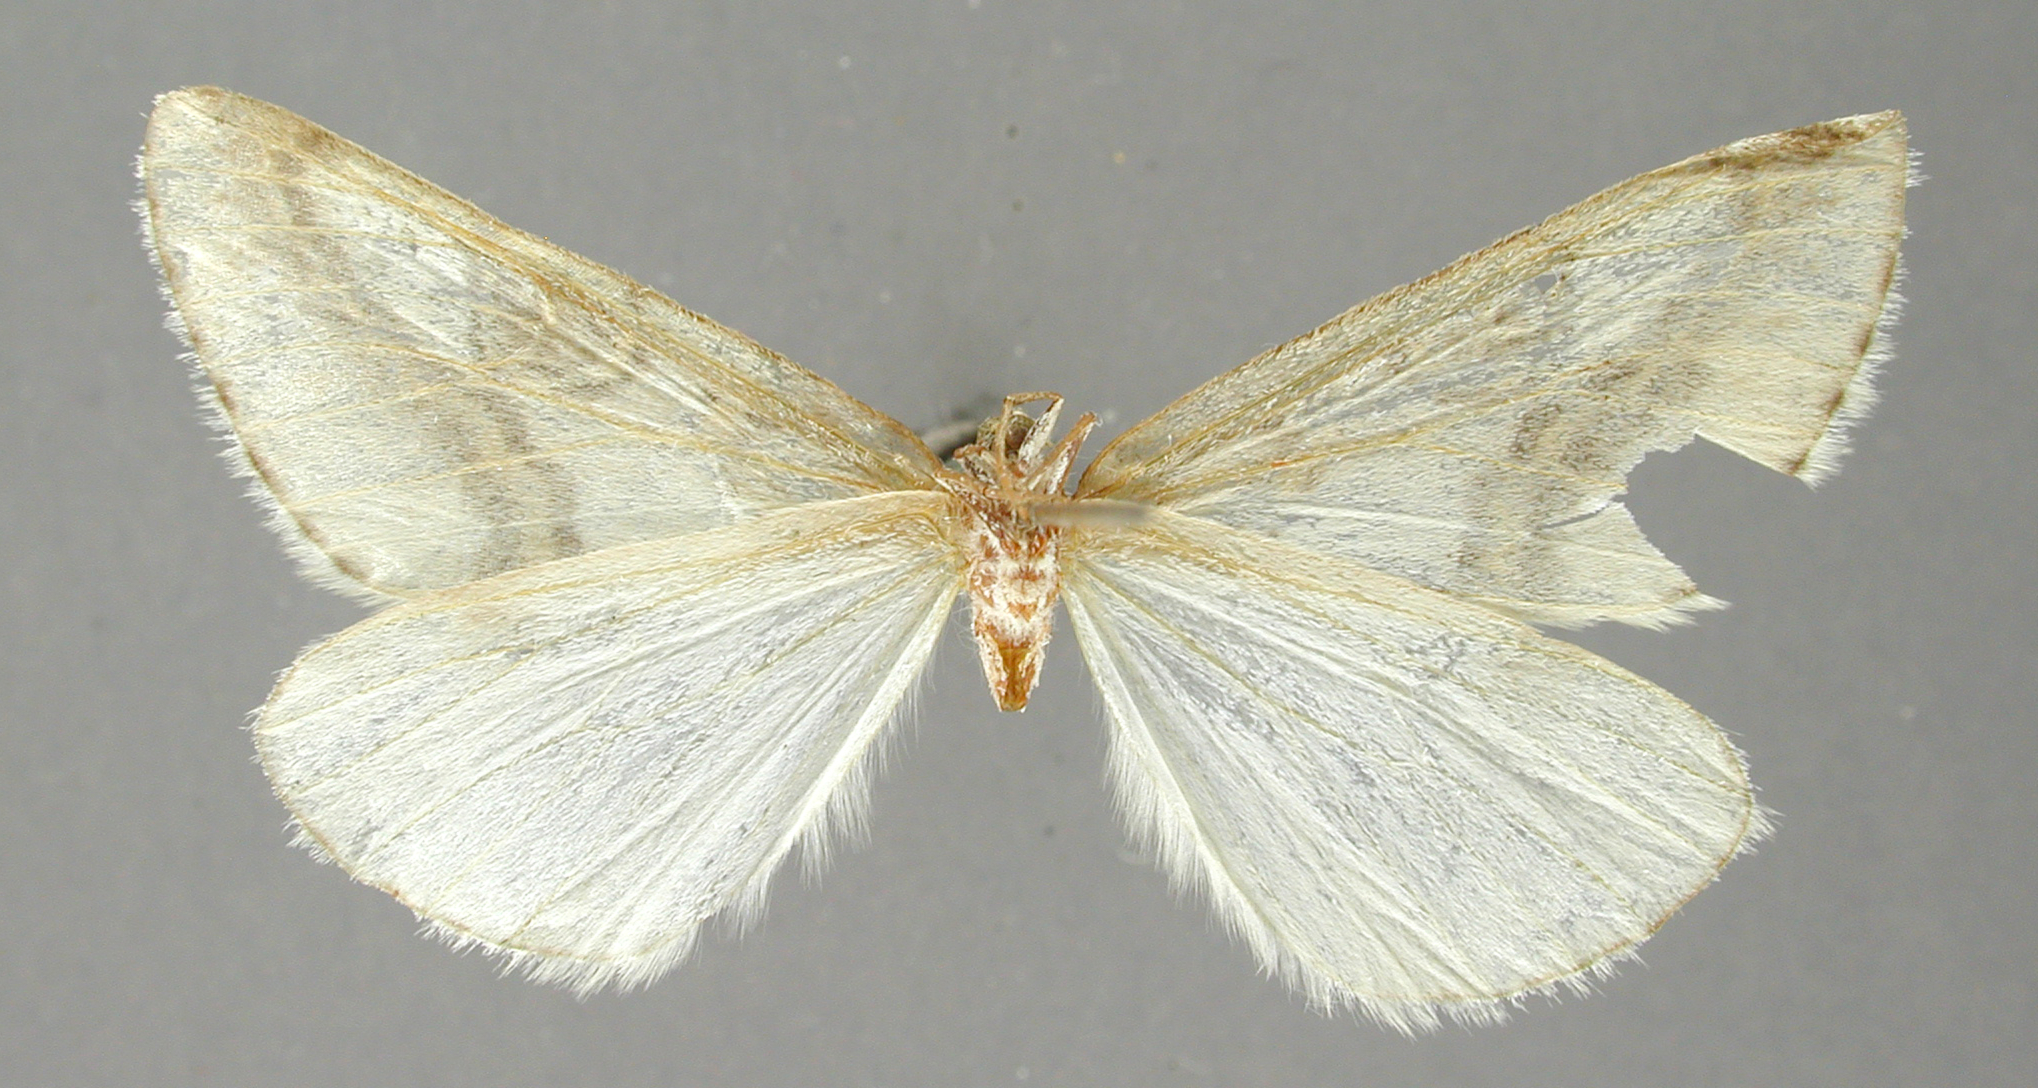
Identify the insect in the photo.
Philtraea mexicana
